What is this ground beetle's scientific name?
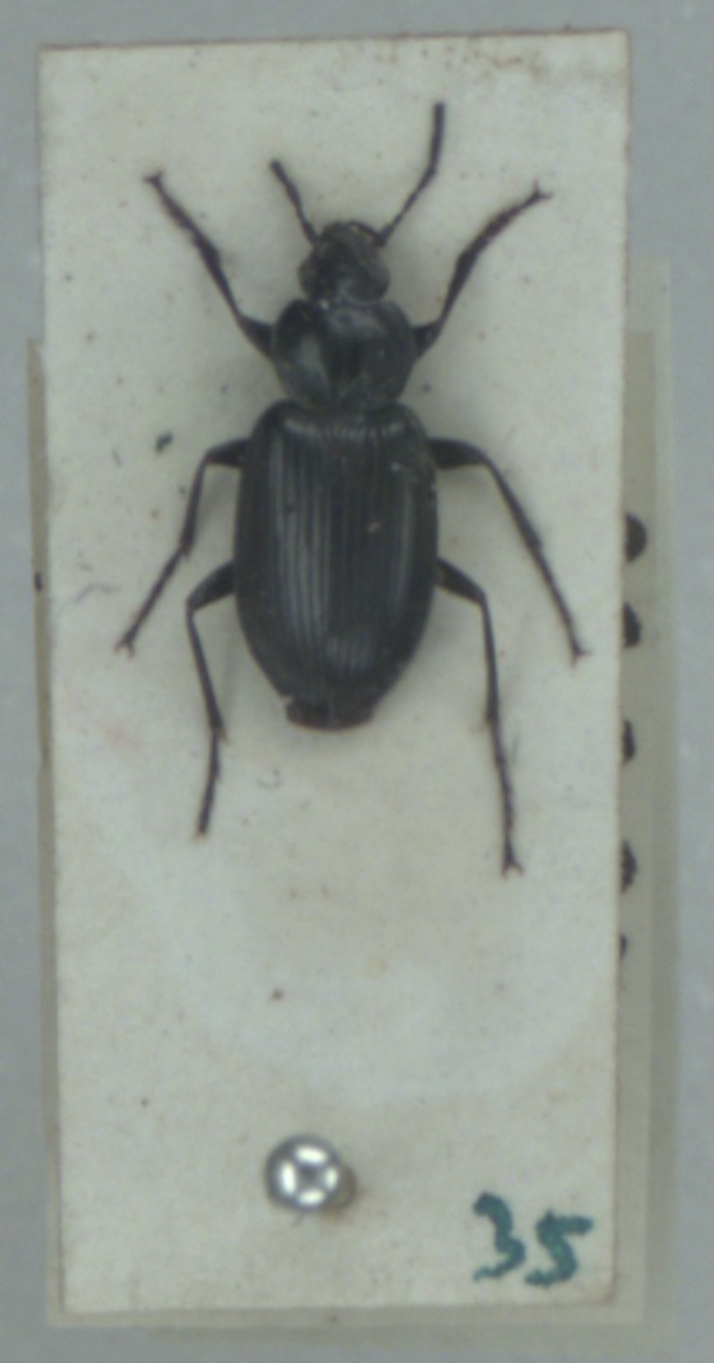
Agonum emarginatum
